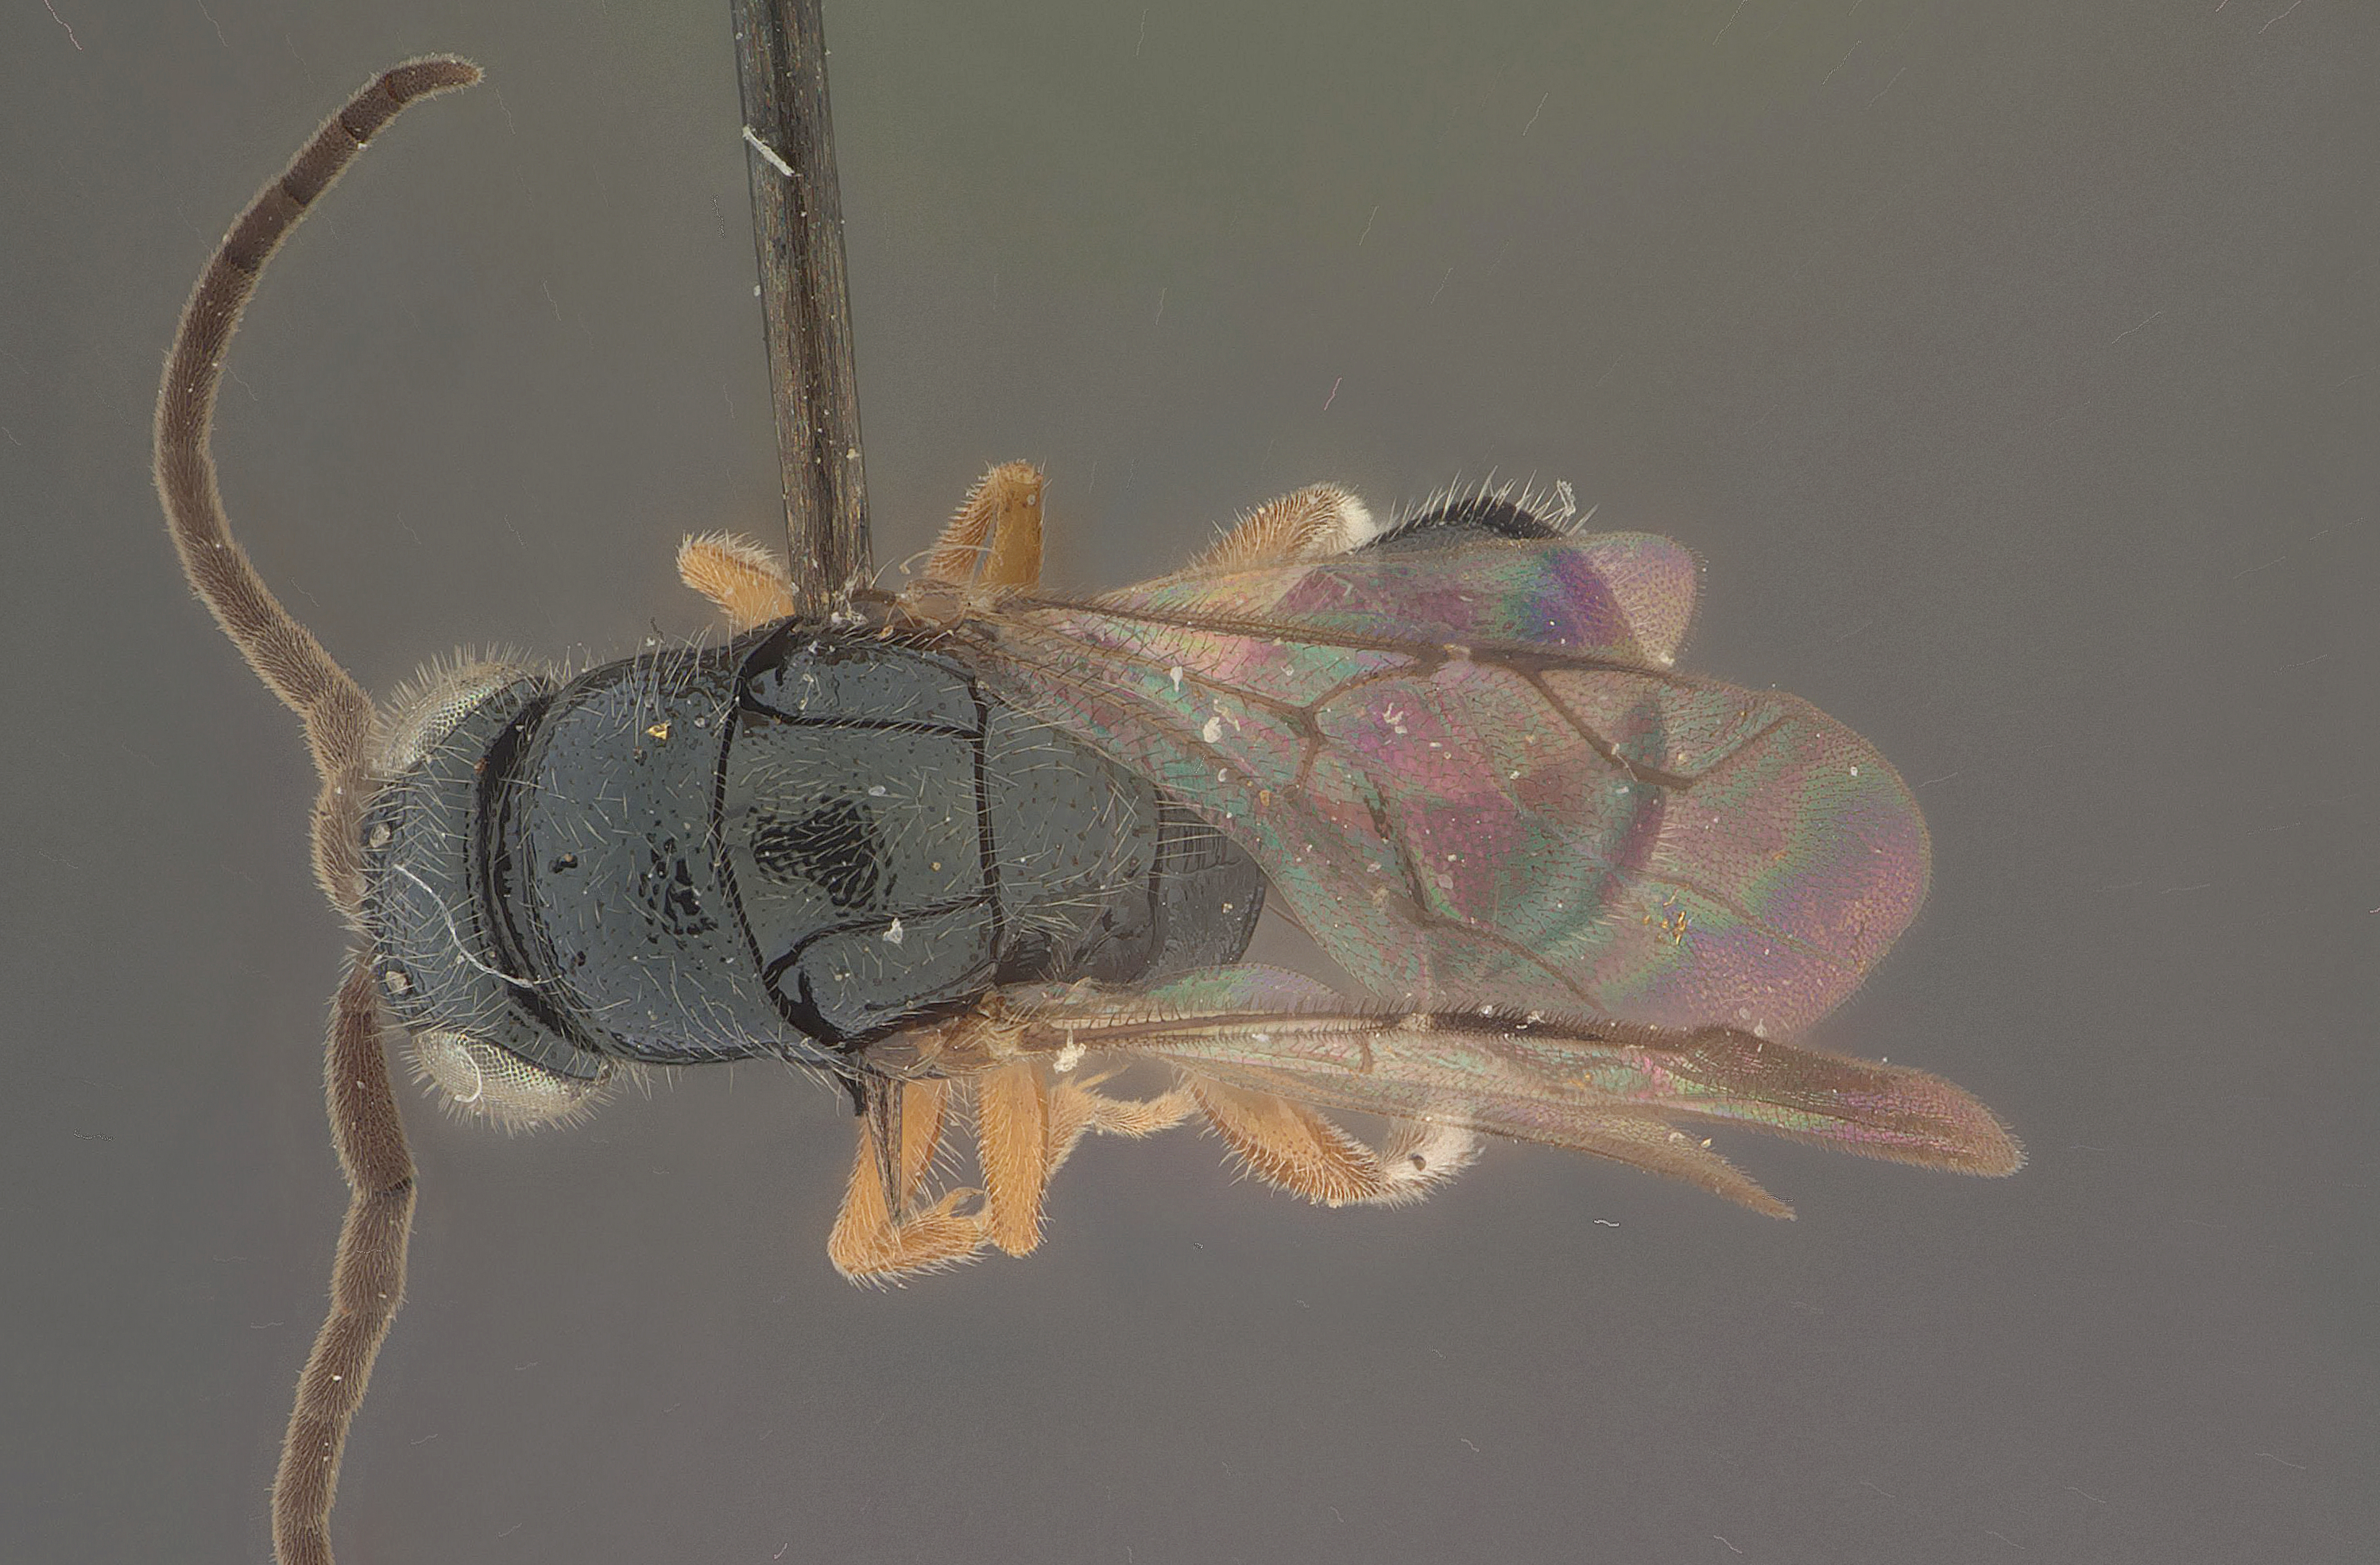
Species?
Adelphe anisomorphae
